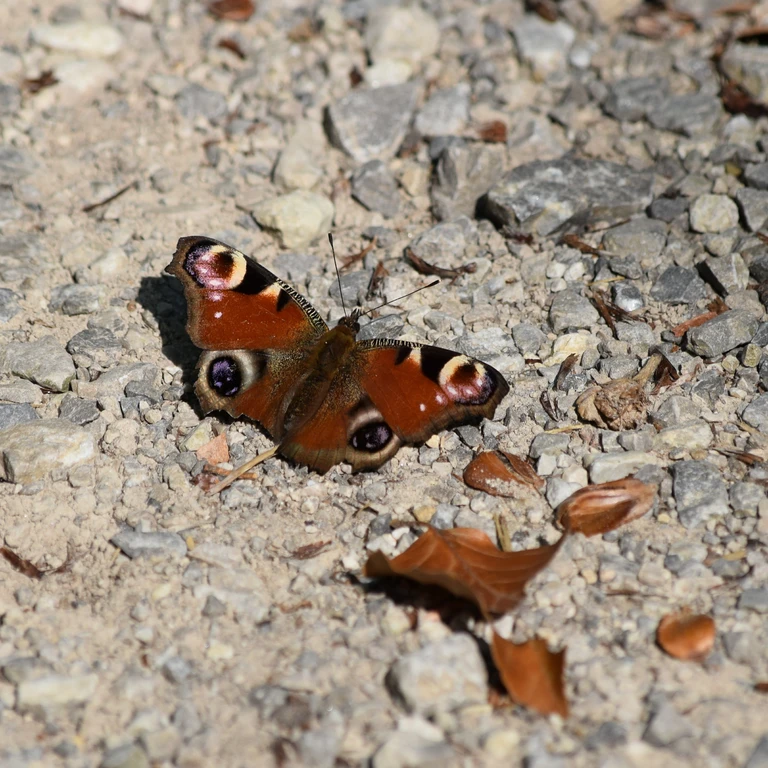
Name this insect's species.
Aglais io
